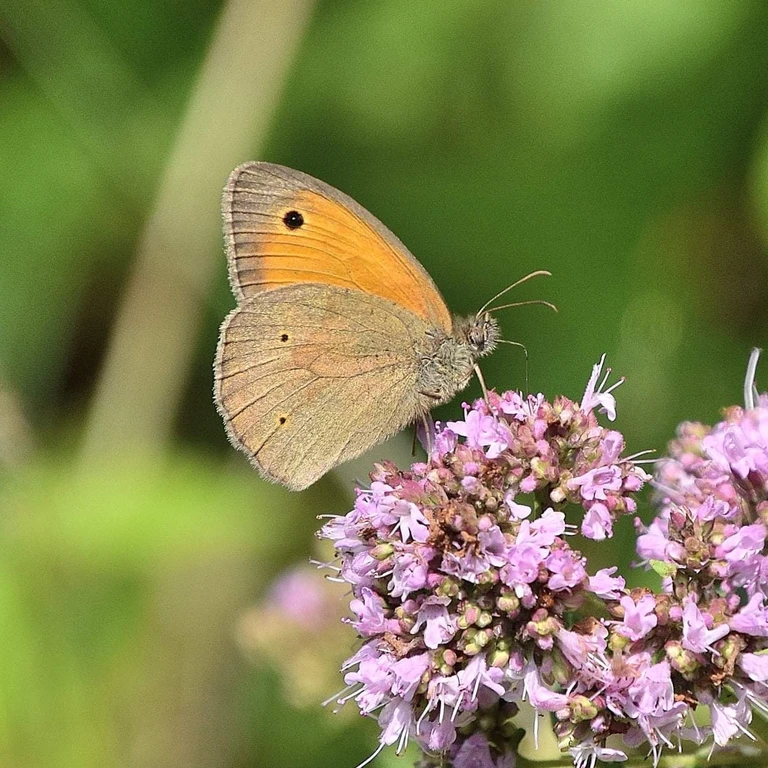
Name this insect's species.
Maniola jurtina
